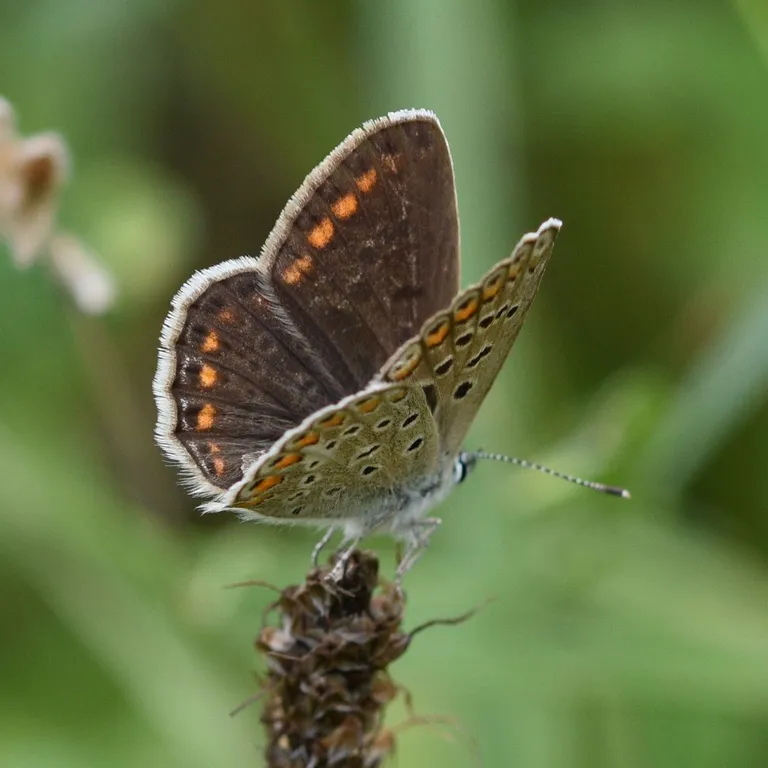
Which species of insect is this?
Polyommatus icarus
